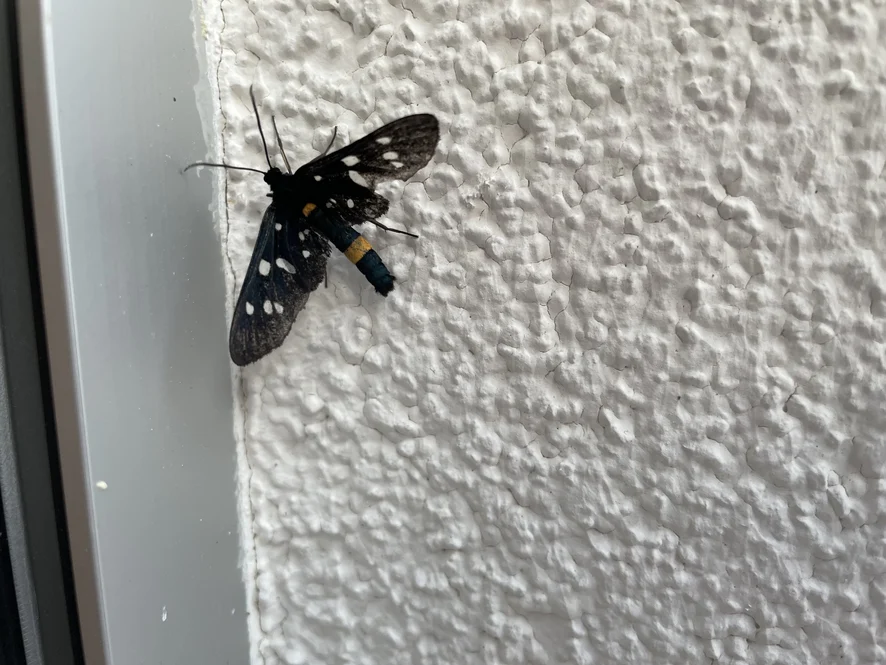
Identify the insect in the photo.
Amata phegea
